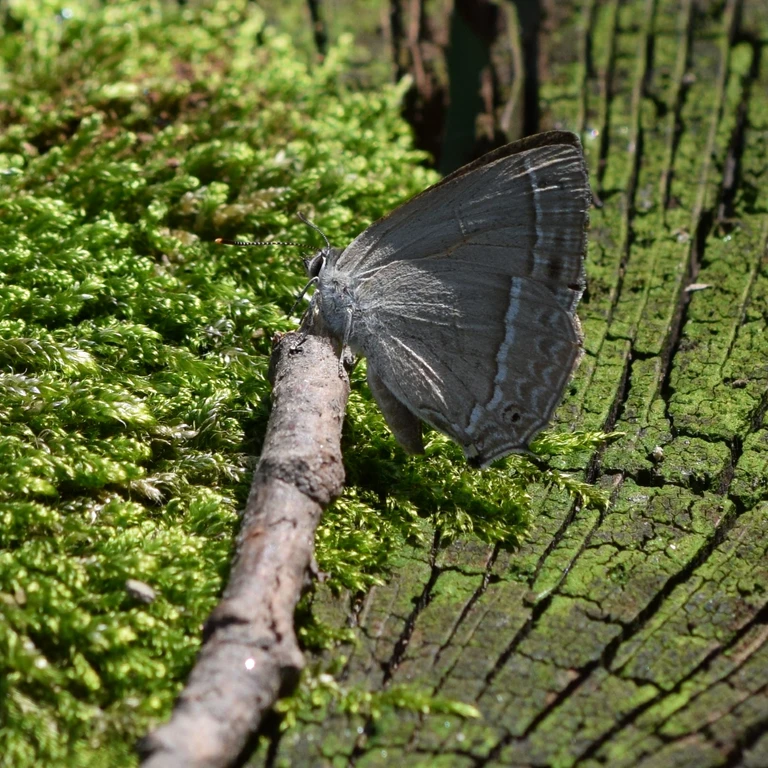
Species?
Favonius quercus (also Quercusia quercus)
